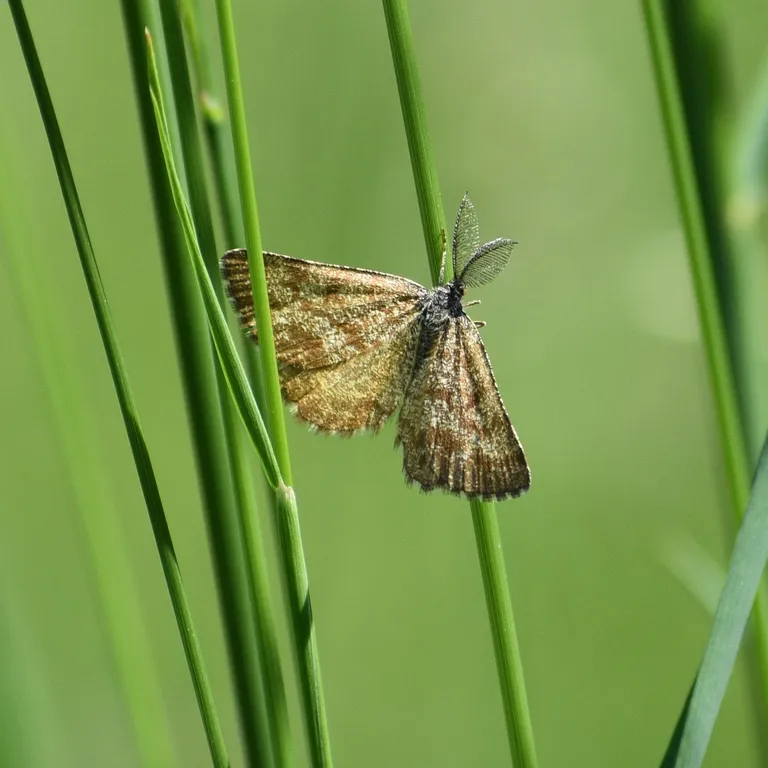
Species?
Ematurga atomaria
